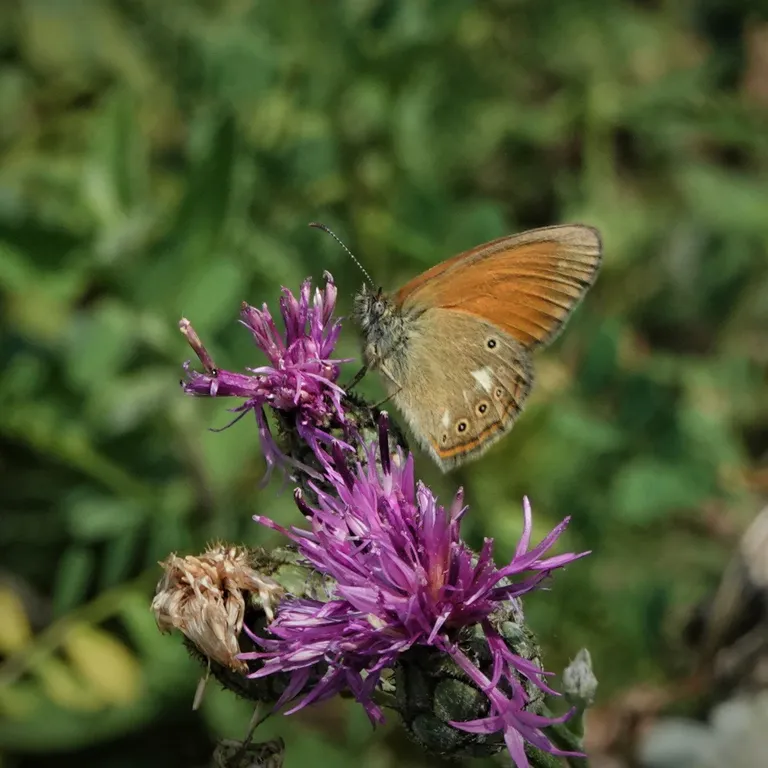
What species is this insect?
Coenonympha glycerion (also Coenonympha iphis)
